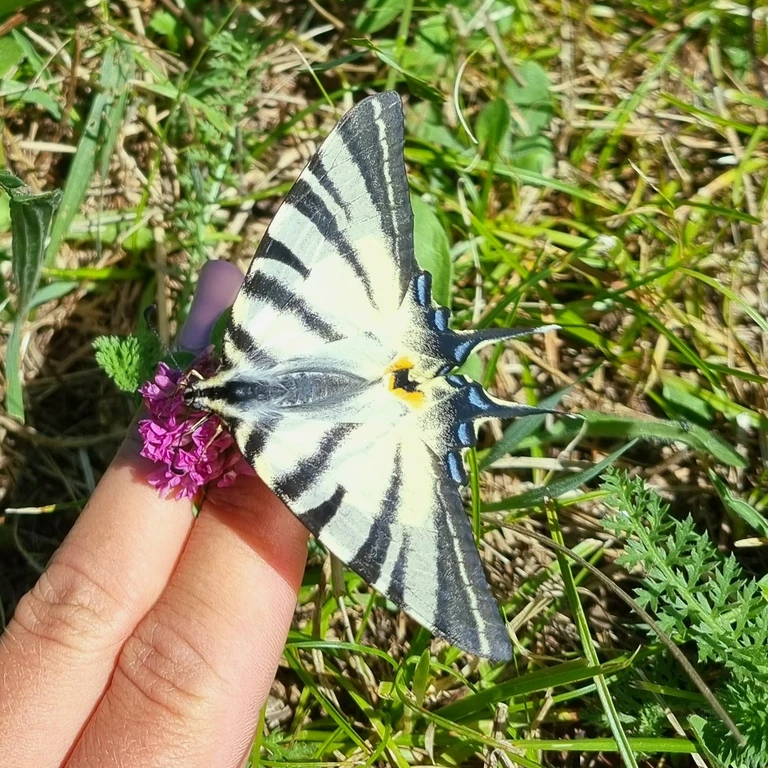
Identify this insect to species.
Iphiclides podalirius
